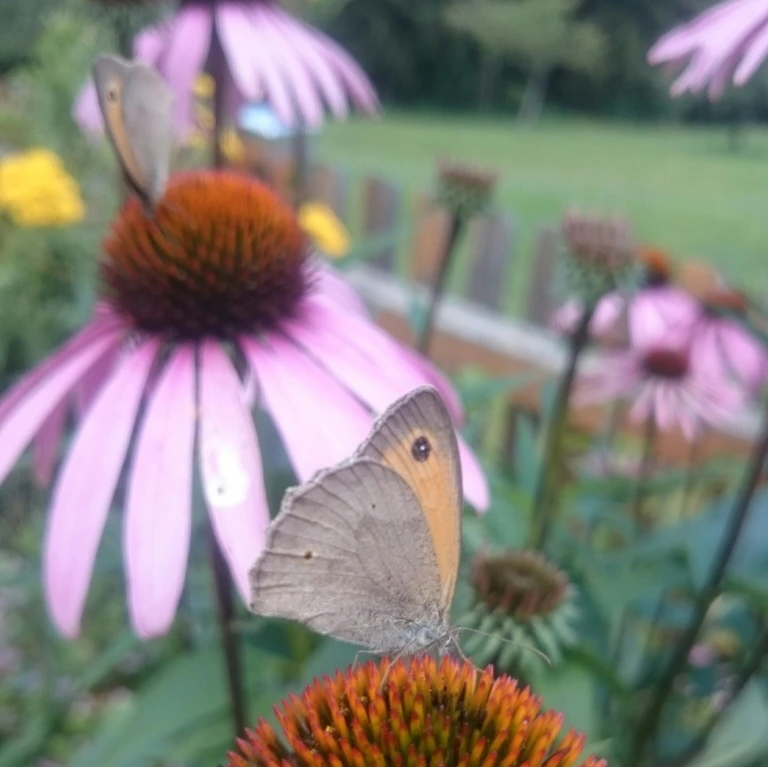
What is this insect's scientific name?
Maniola jurtina
